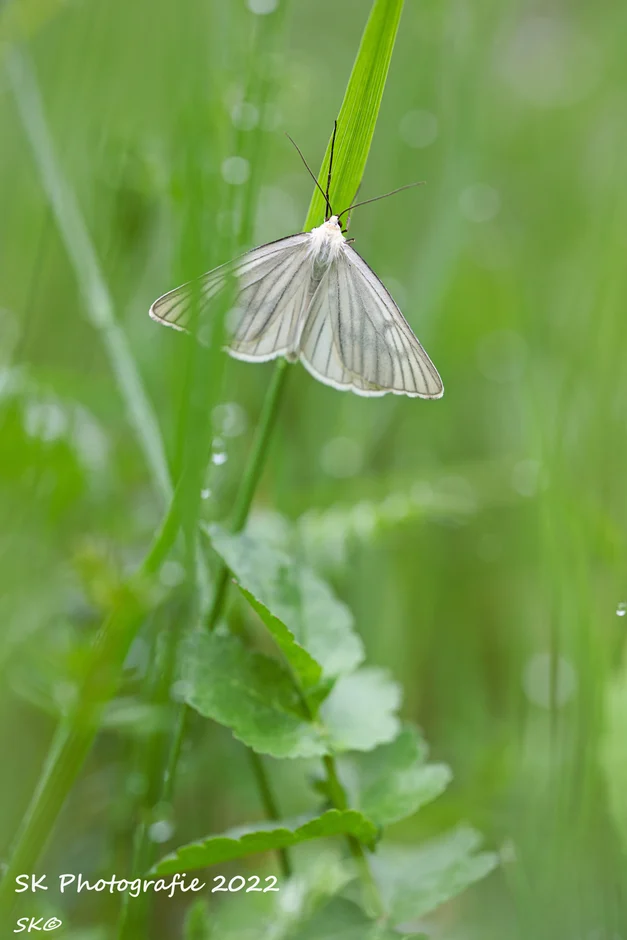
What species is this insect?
Siona lineata
